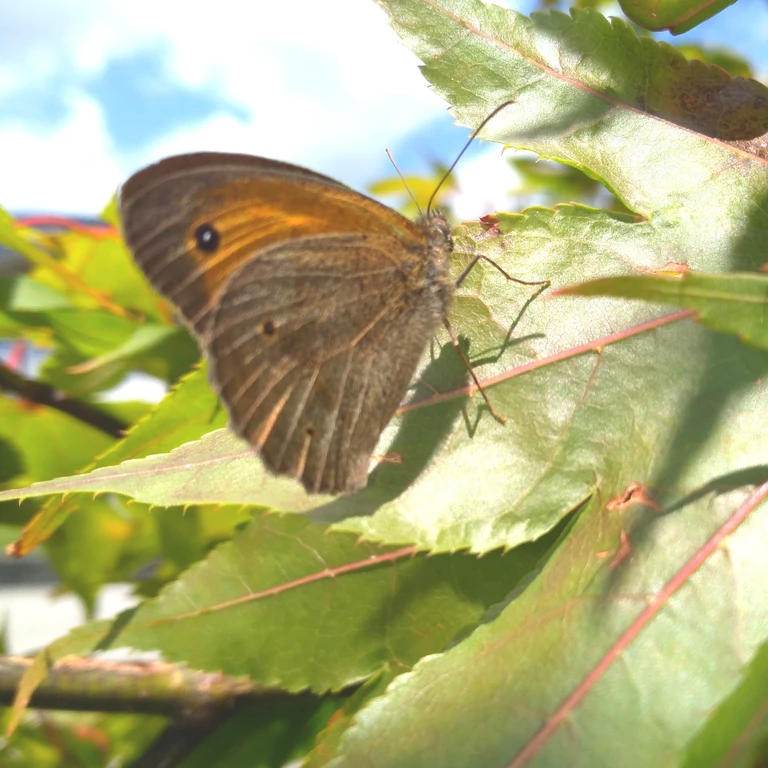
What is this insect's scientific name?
Maniola jurtina
